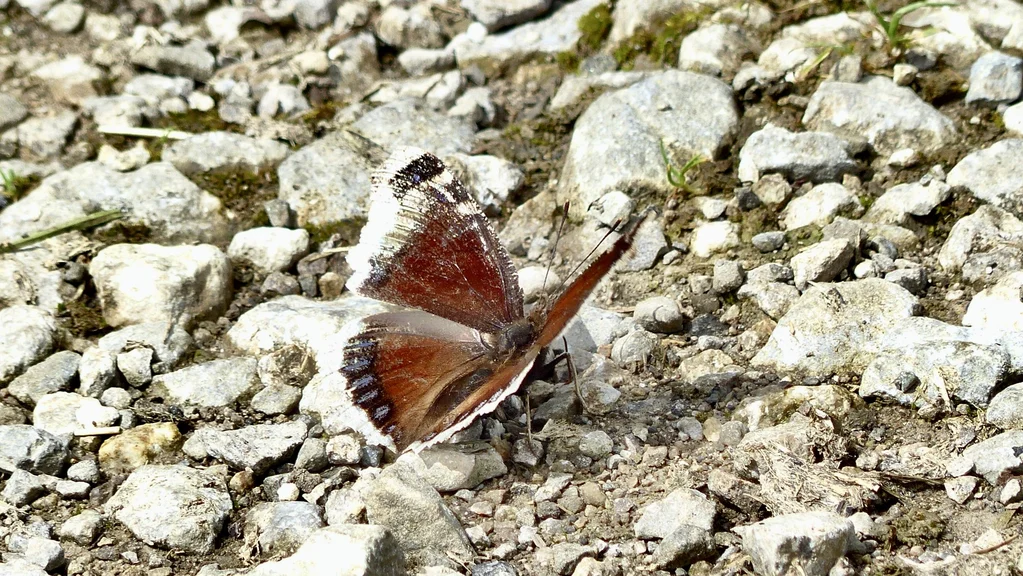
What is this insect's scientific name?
Nymphalis antiopa
